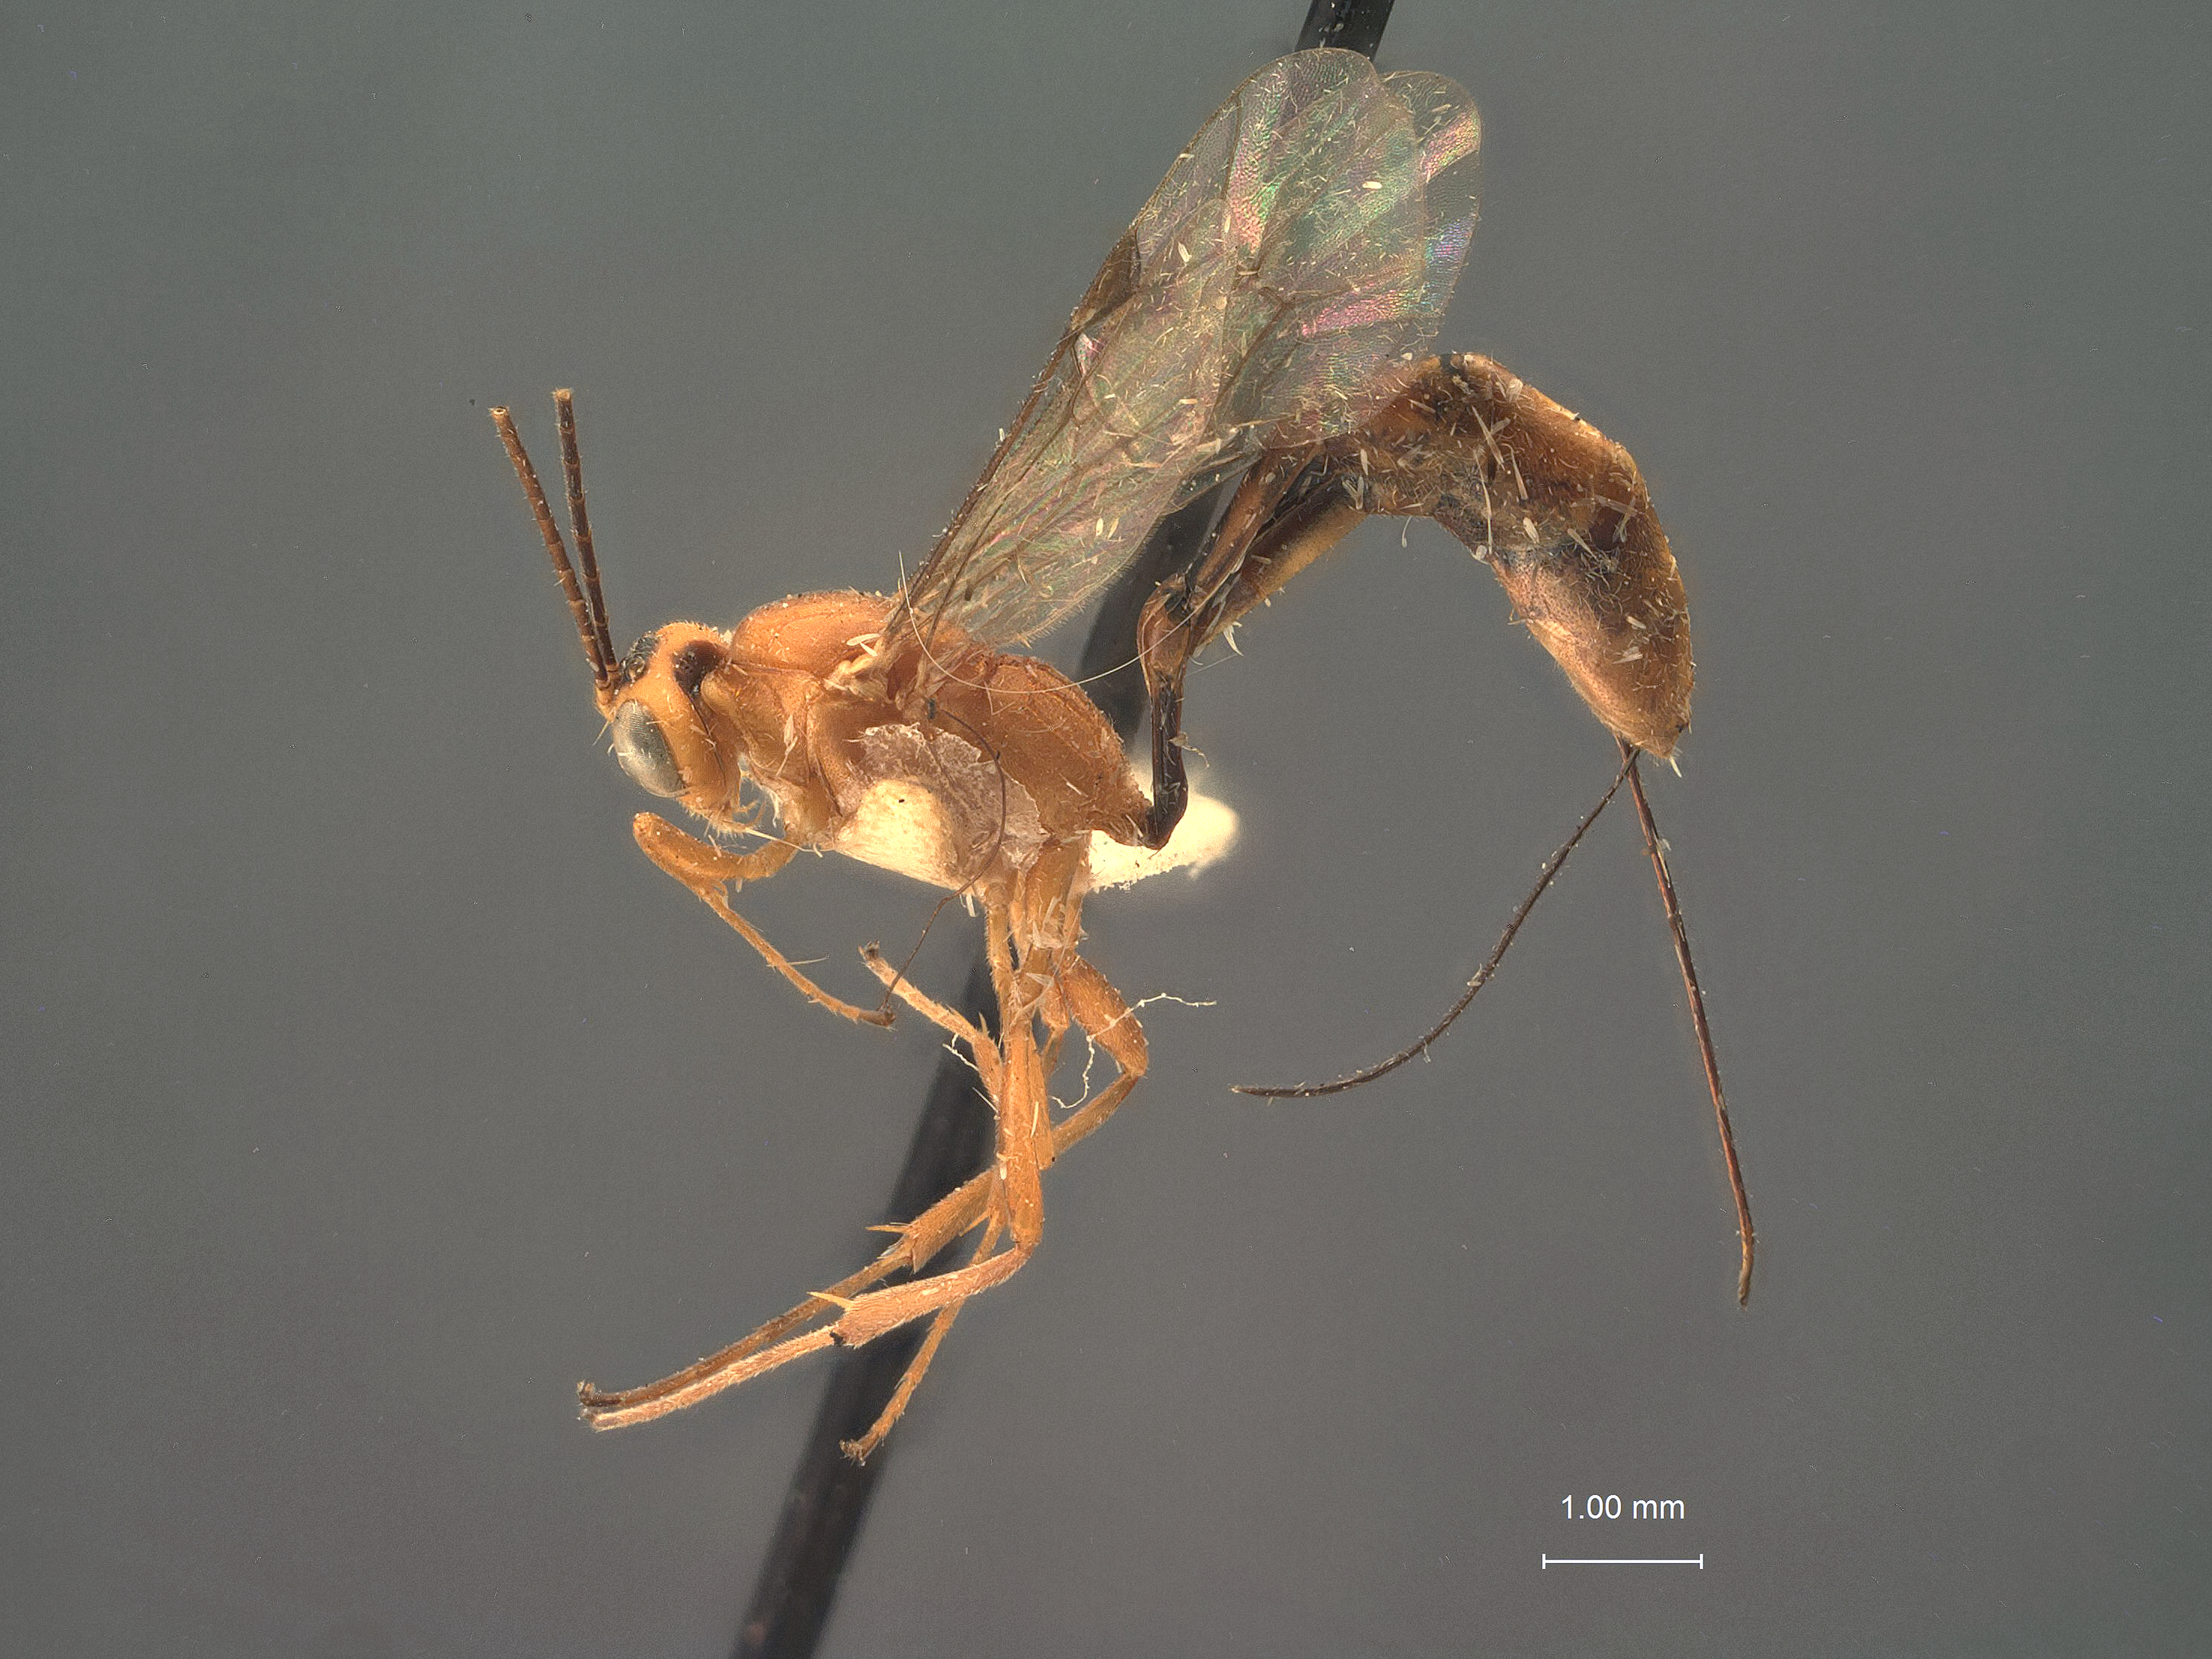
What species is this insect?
Temelucha dakotae
